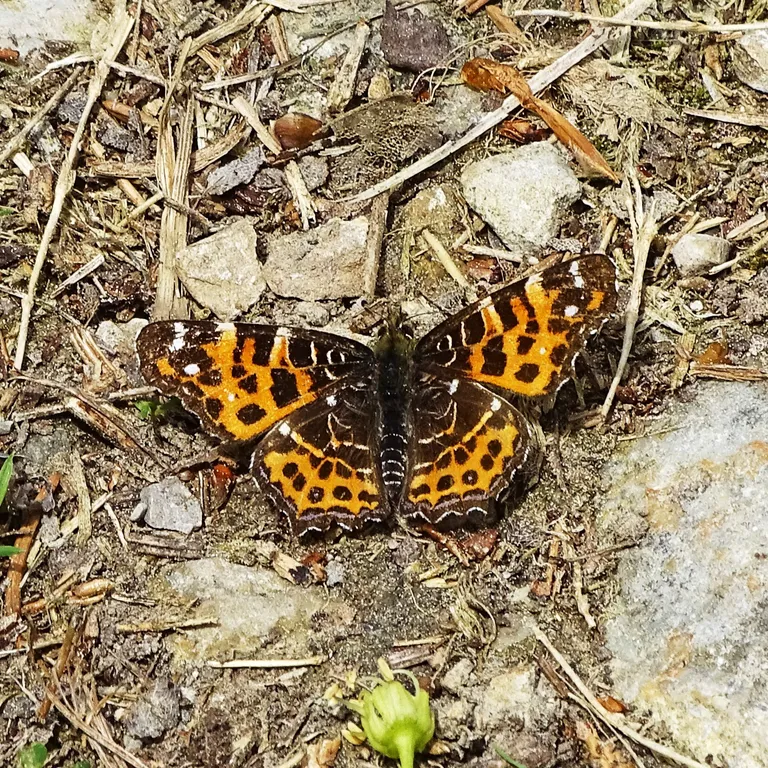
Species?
Araschnia levana
